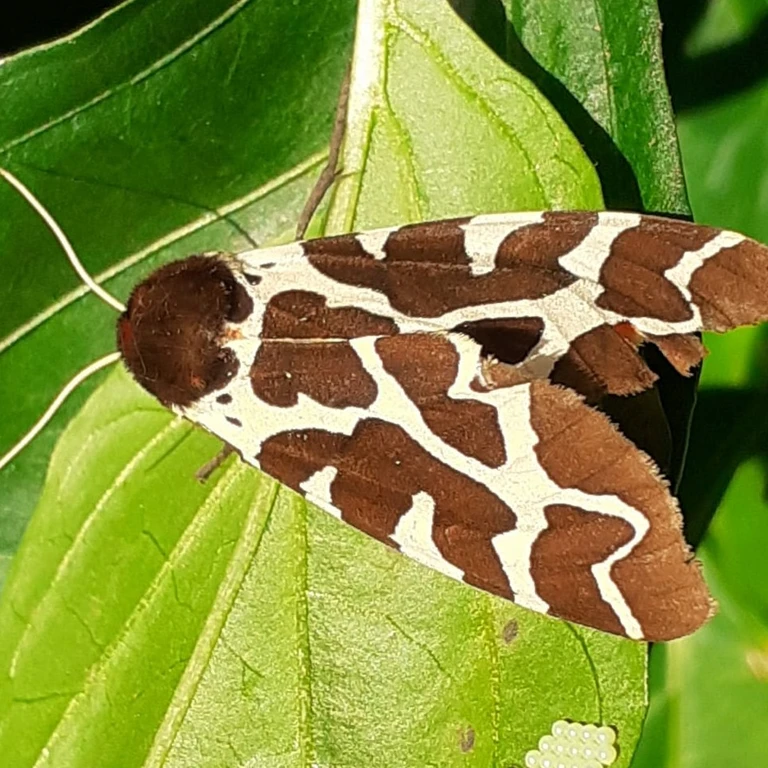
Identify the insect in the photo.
Arctia caja
